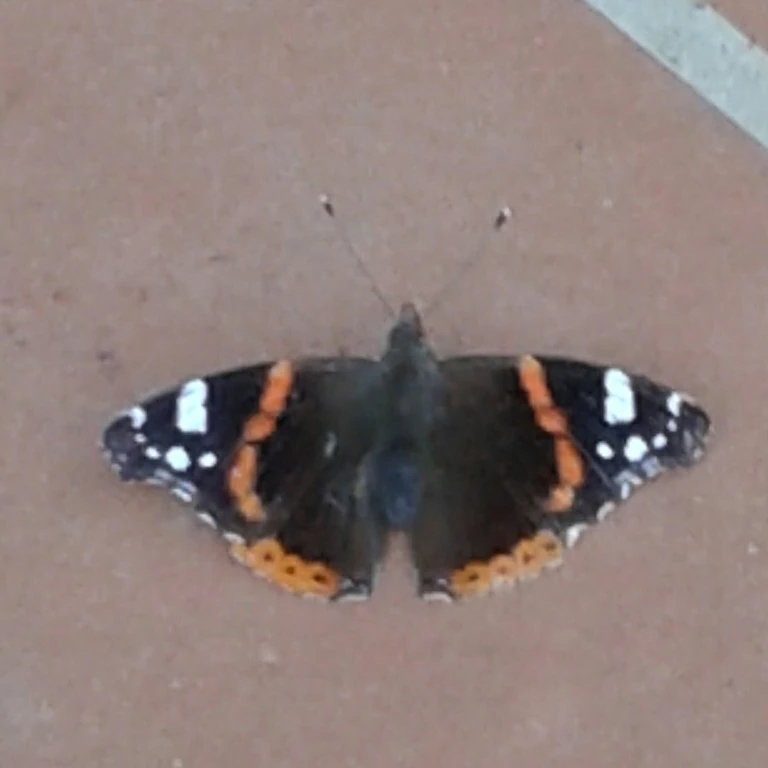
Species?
Vanessa atalanta
